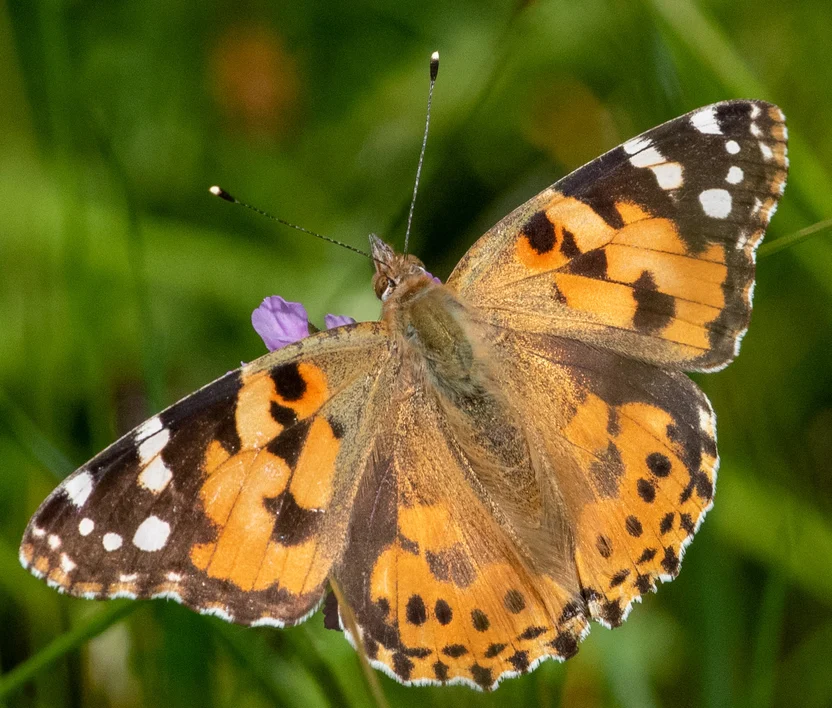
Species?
Vanessa cardui
